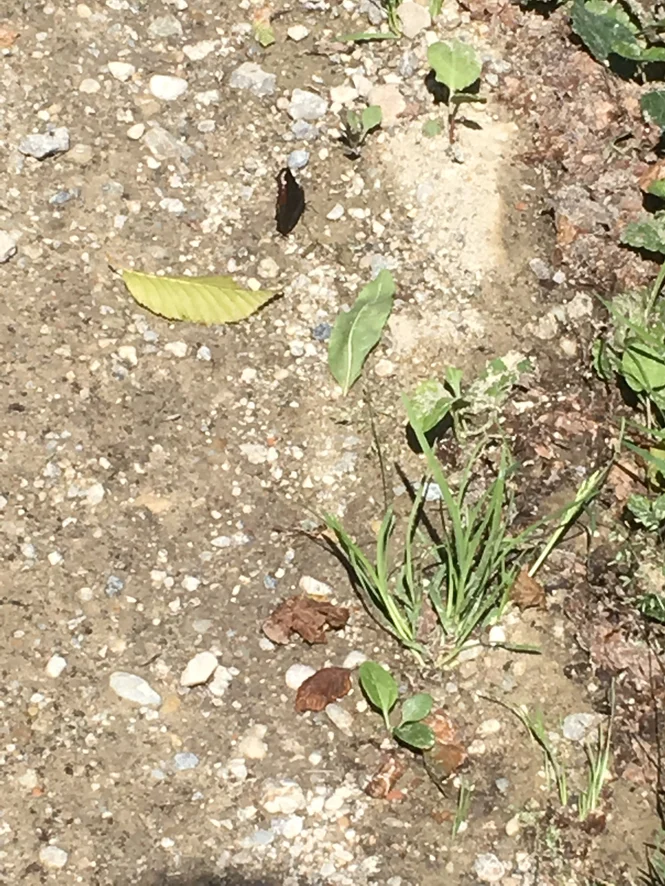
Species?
Aglais io
